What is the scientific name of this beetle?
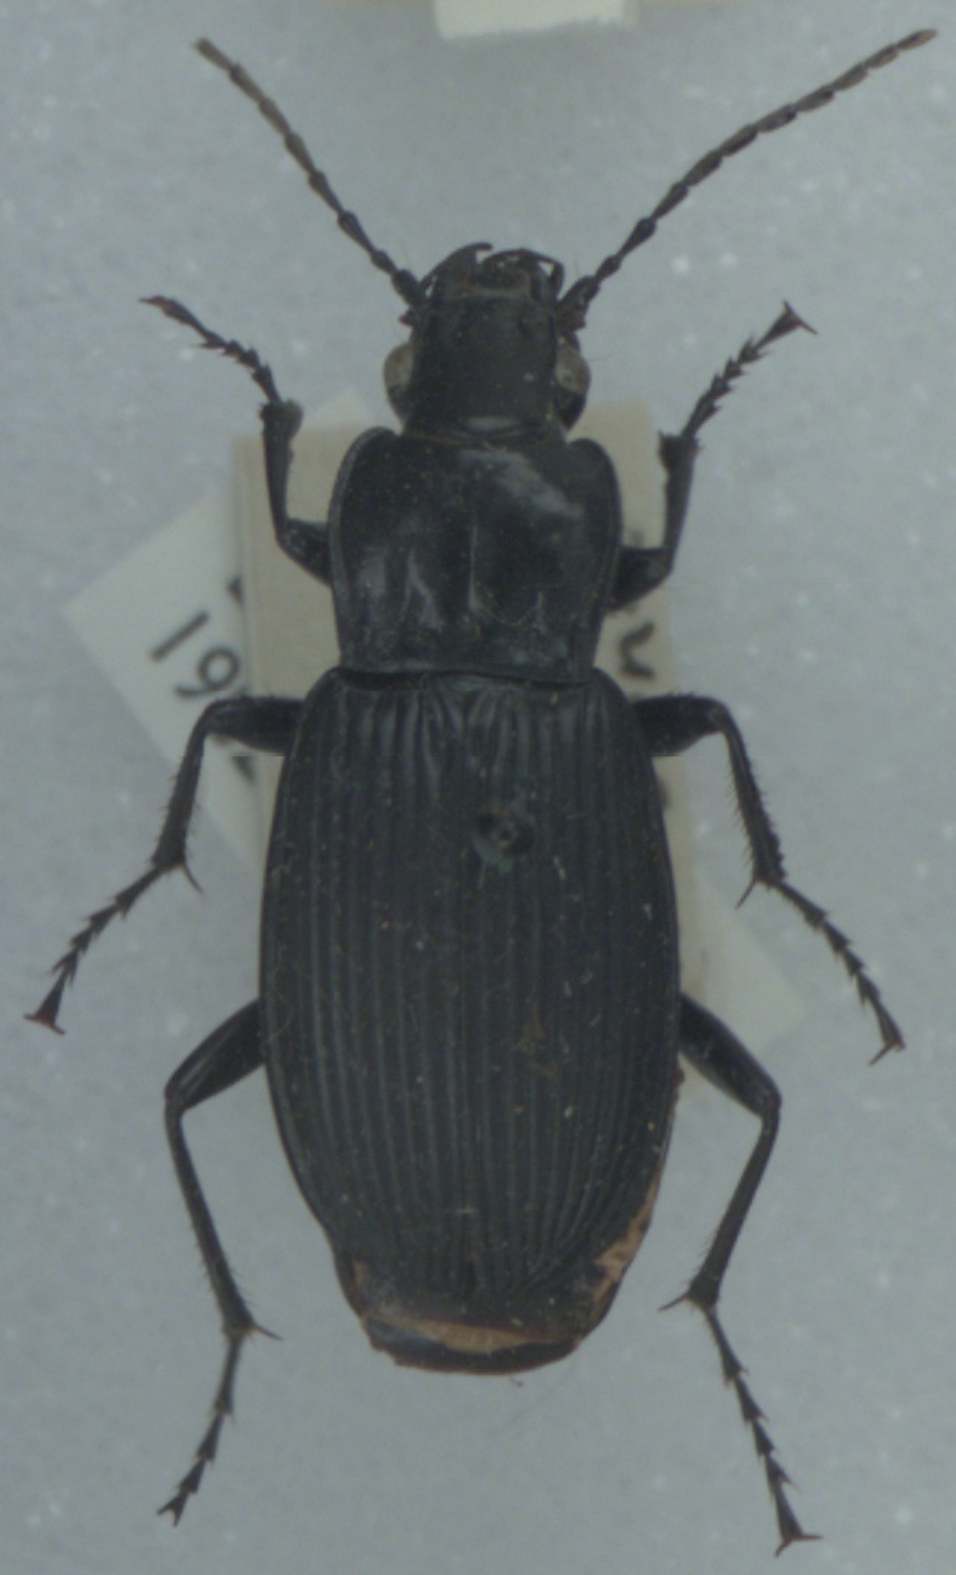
Pterostichus niger
